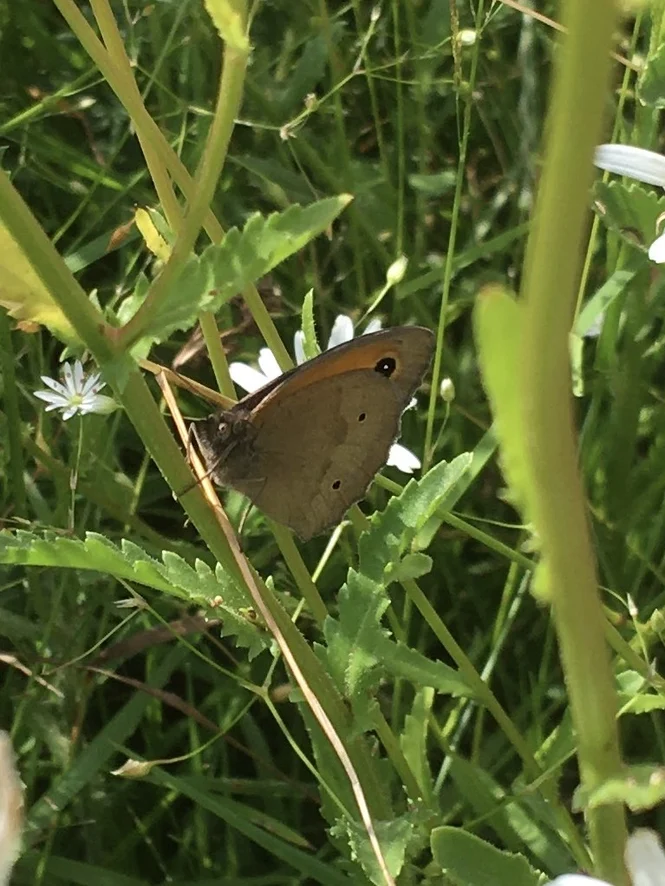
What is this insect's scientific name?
Maniola jurtina
